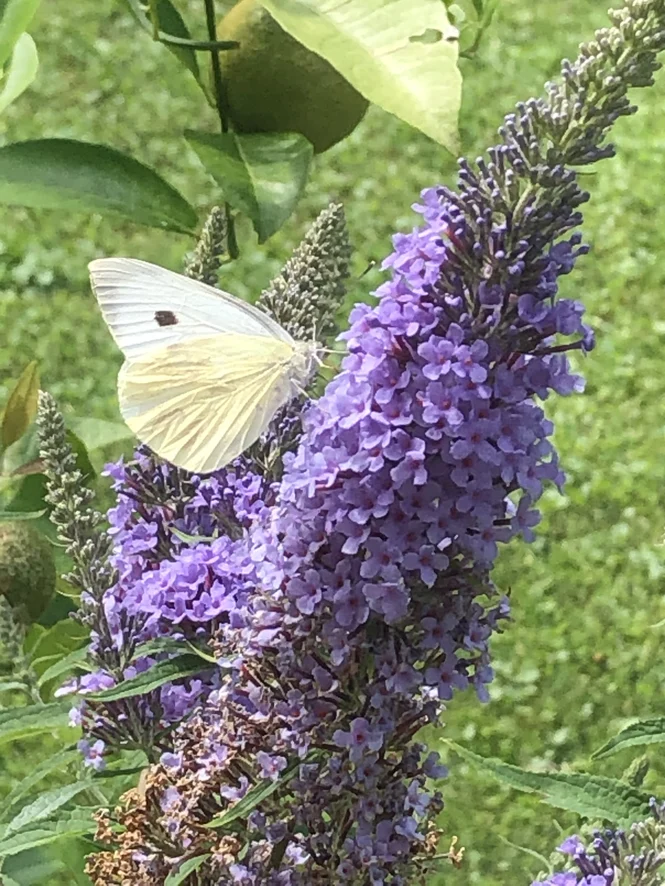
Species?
Pieris brassicae
